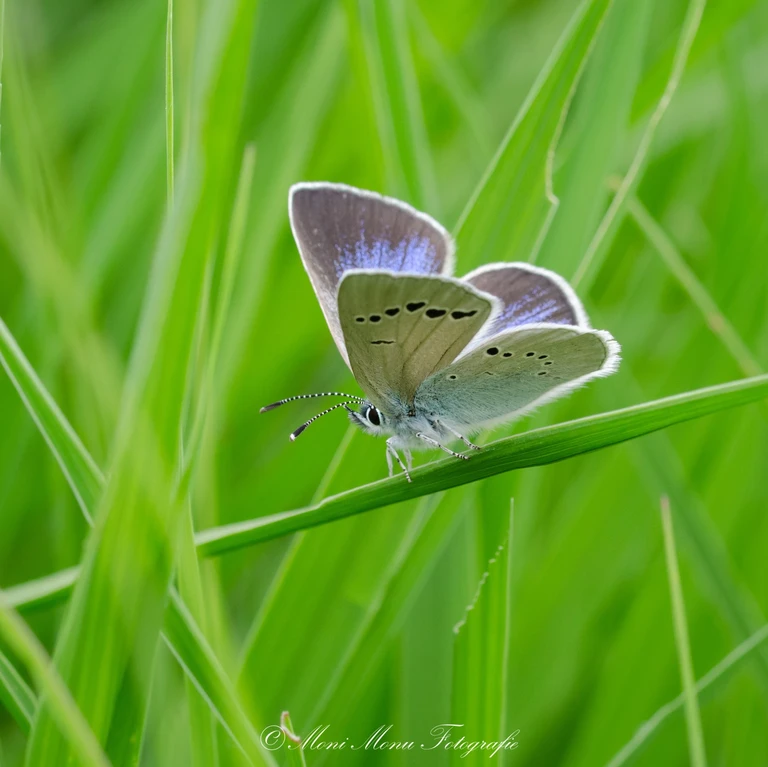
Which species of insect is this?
Glaucopsyche alexis
